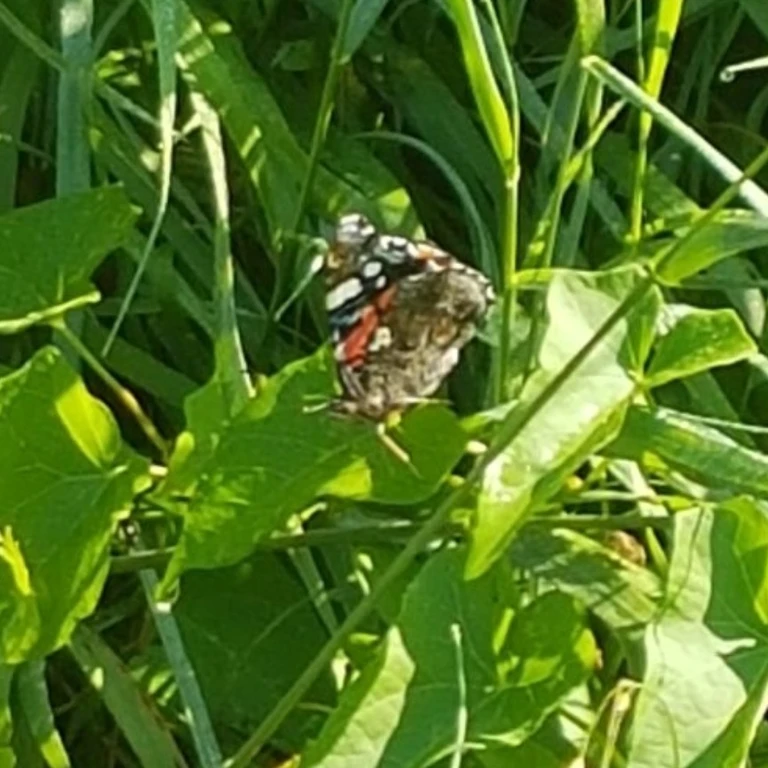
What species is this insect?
Vanessa atalanta
